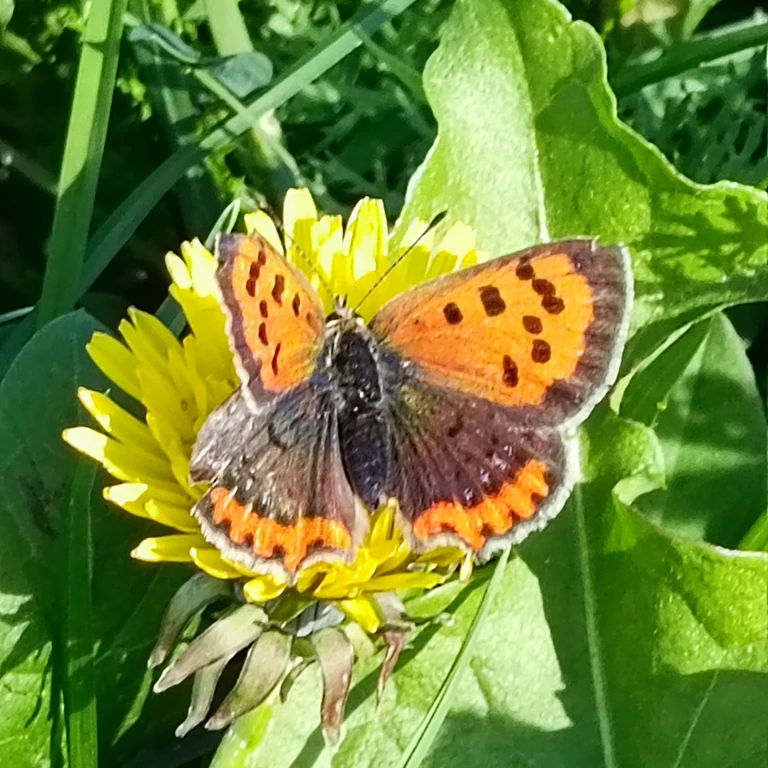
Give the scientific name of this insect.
Lycaena phlaeas
